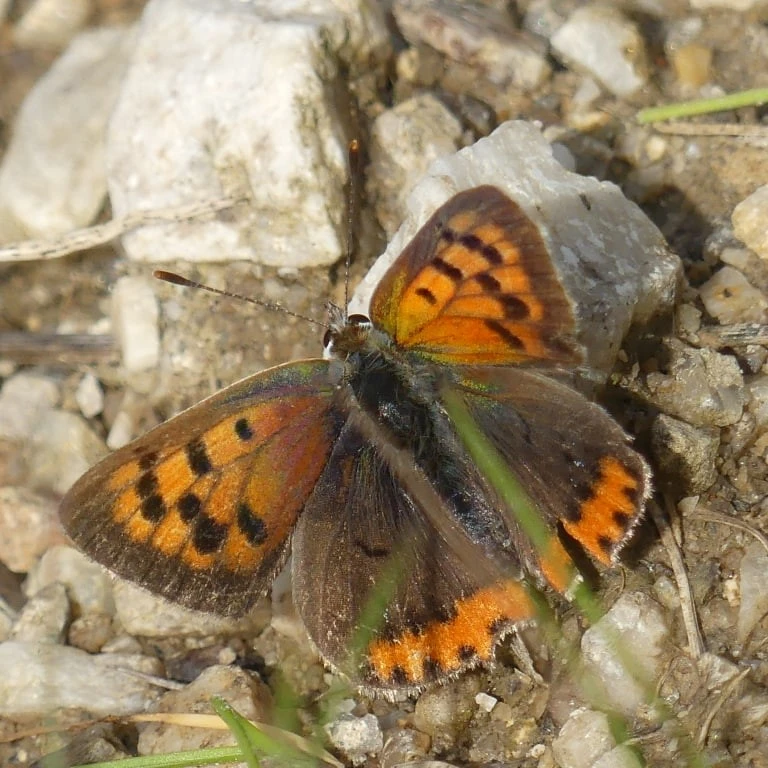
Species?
Lycaena phlaeas
